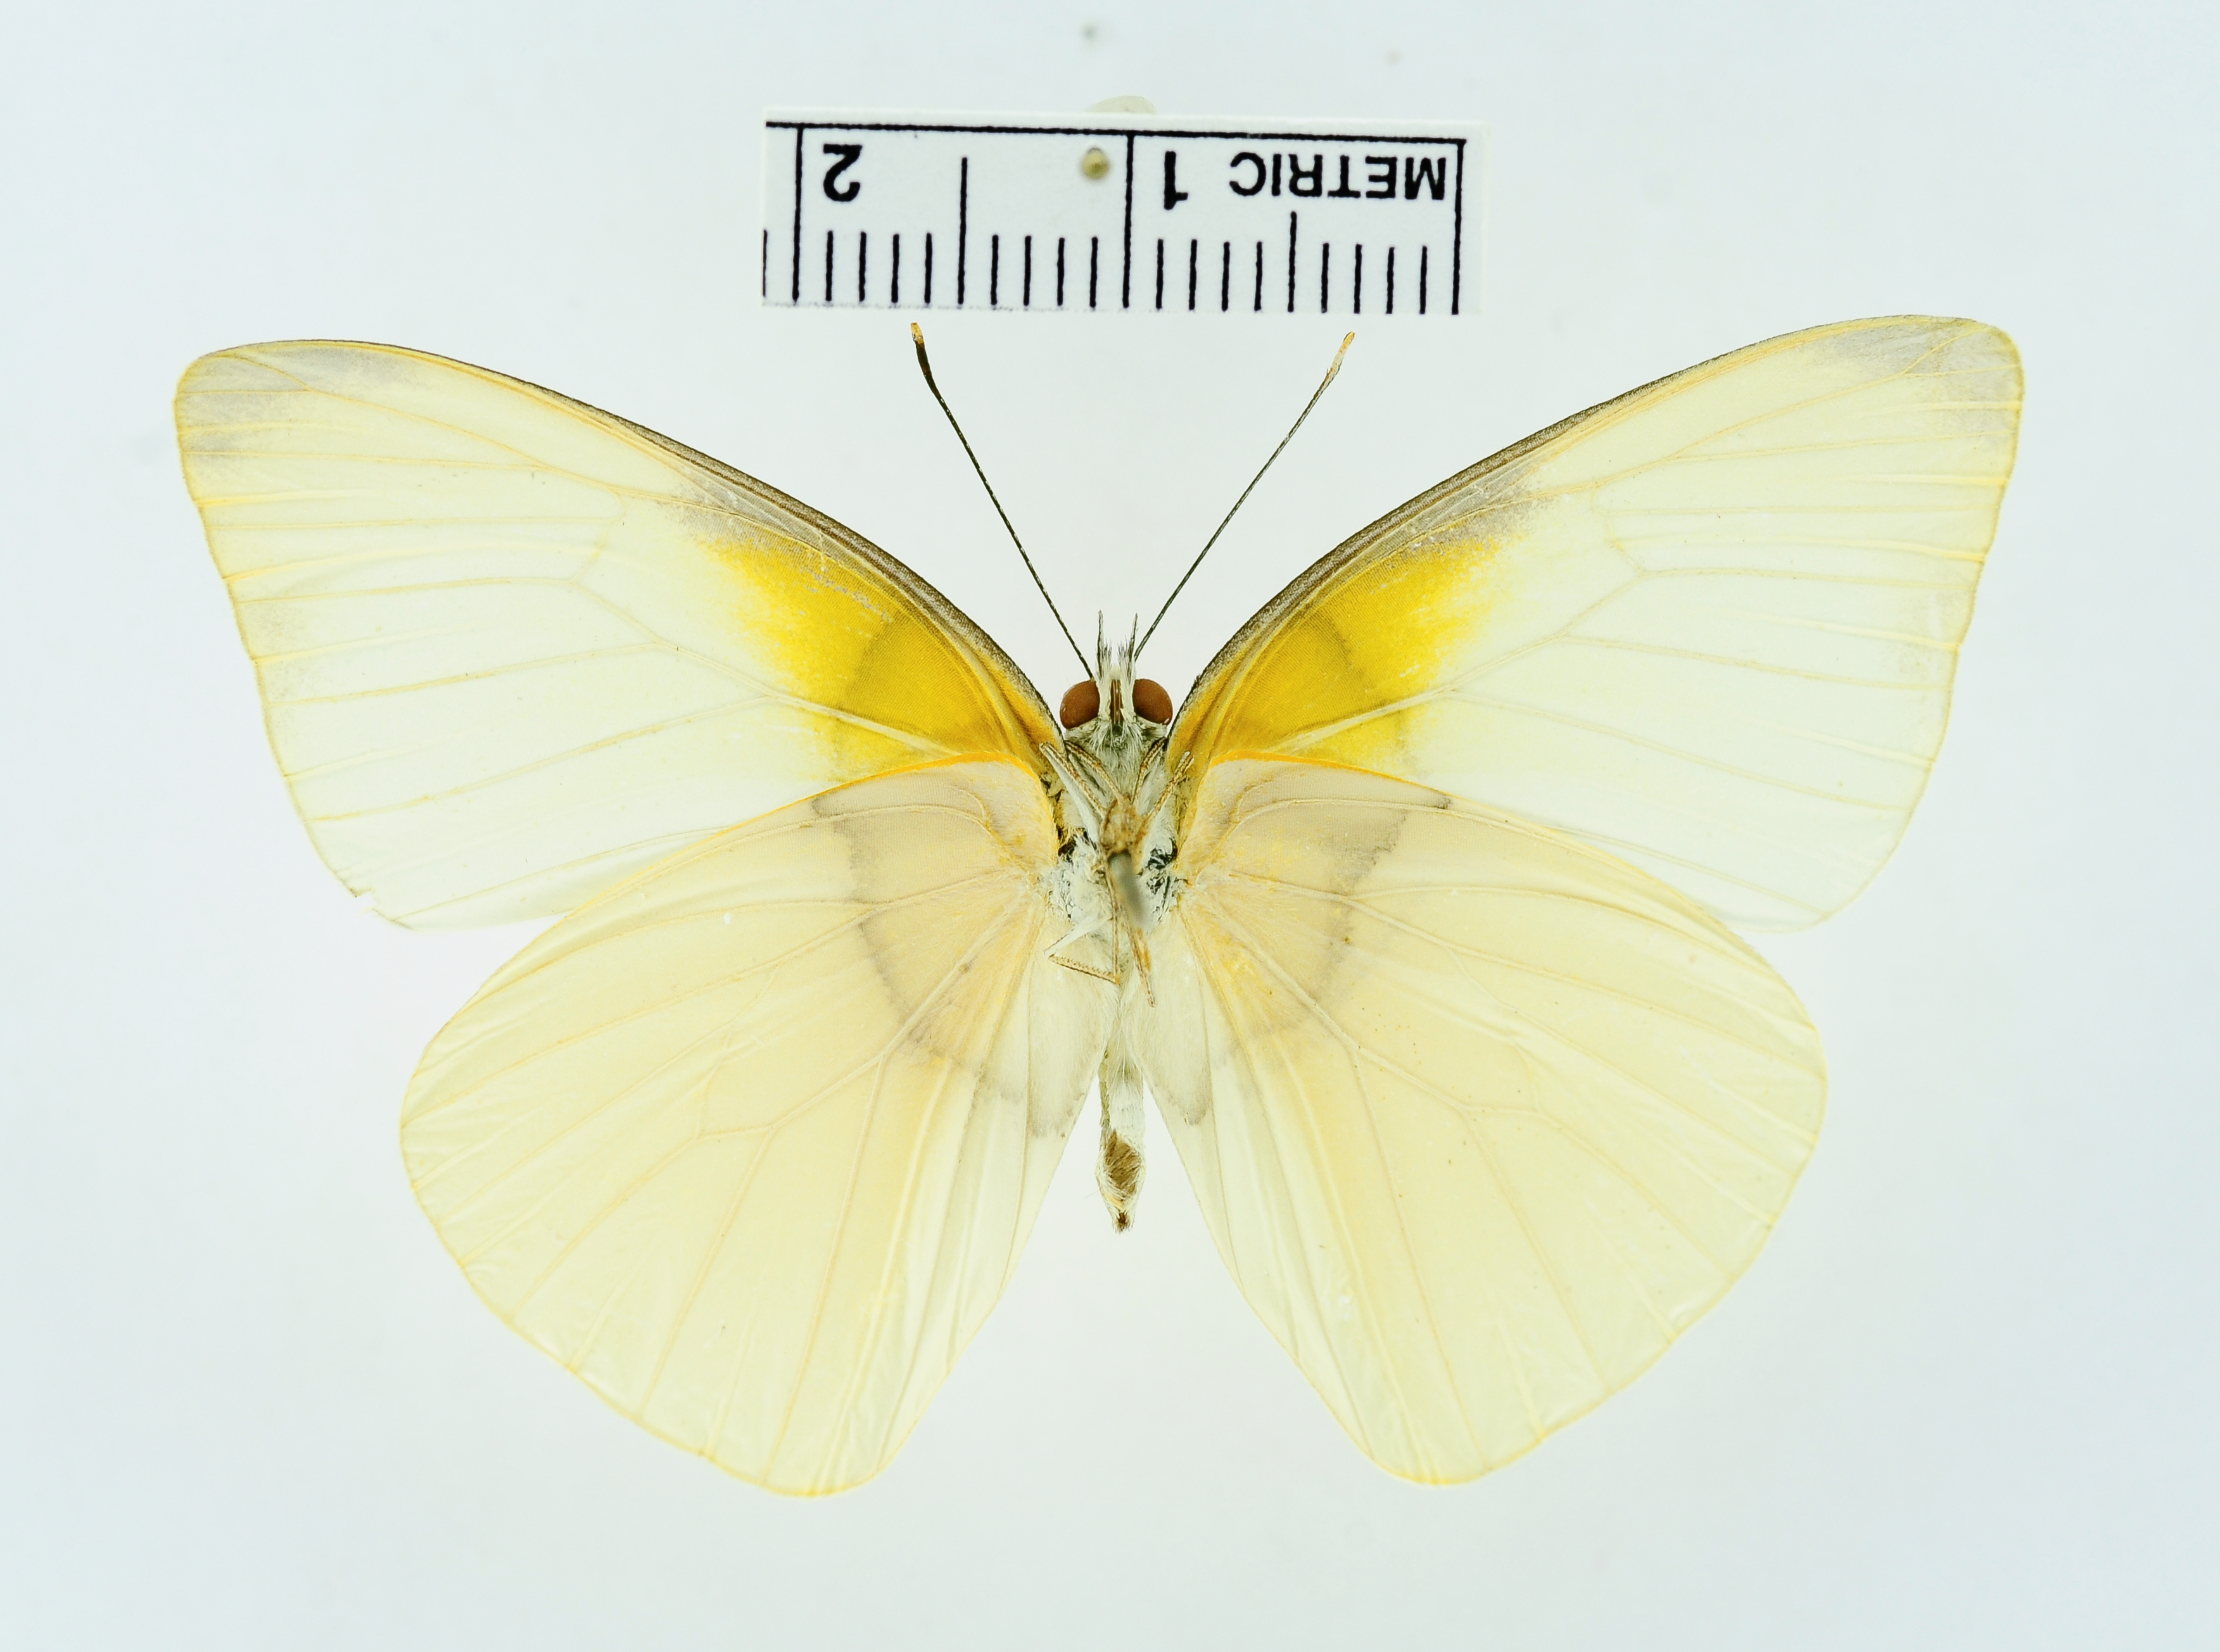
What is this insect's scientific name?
Tachyris ilaire
